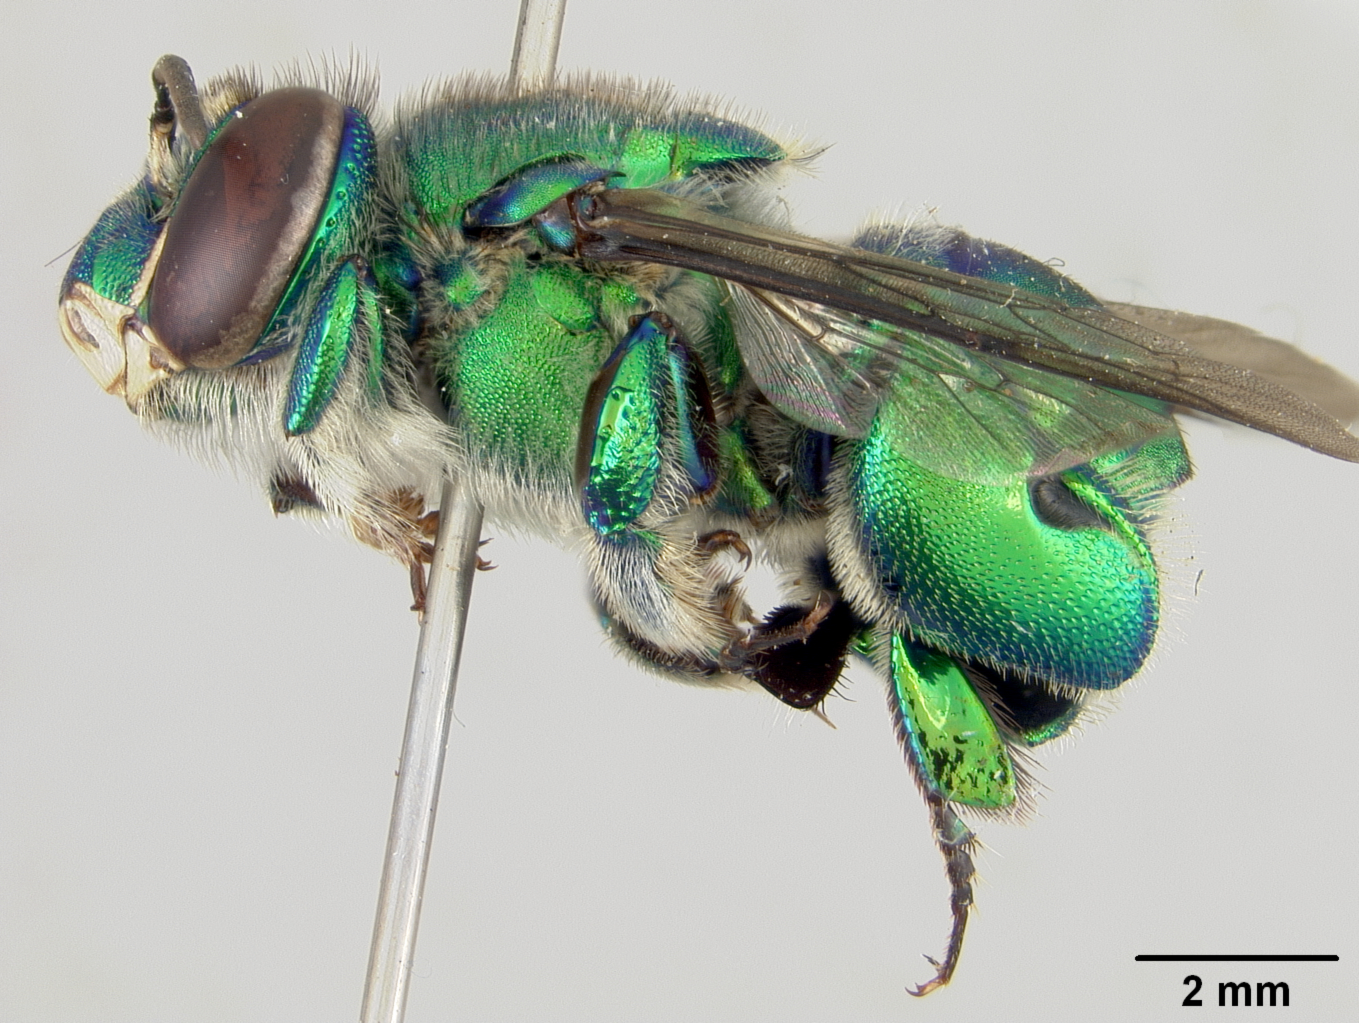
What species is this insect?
Euglossa modestior
